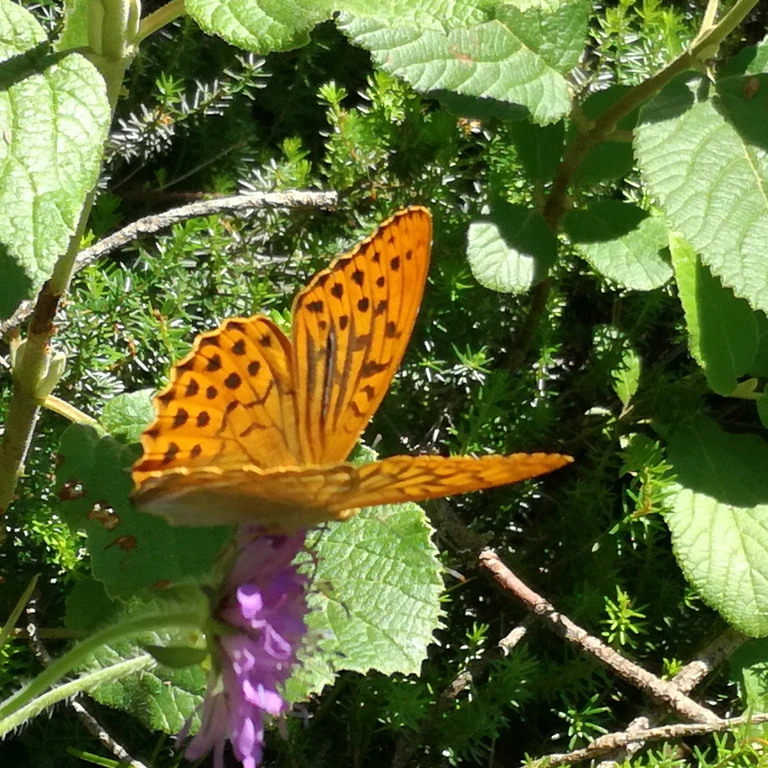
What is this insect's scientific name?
Argynnis paphia
